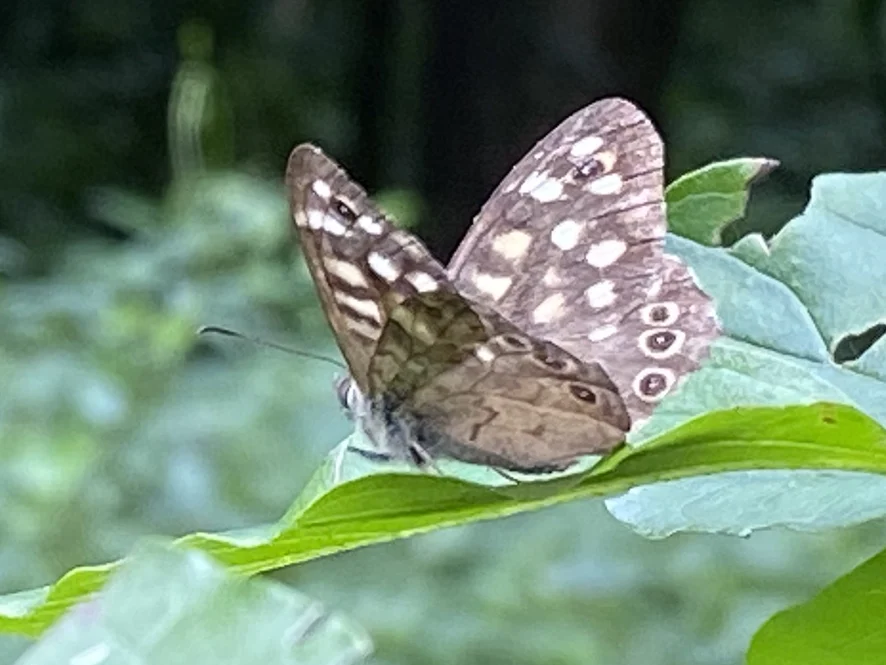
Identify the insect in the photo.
Pararge aegeria
